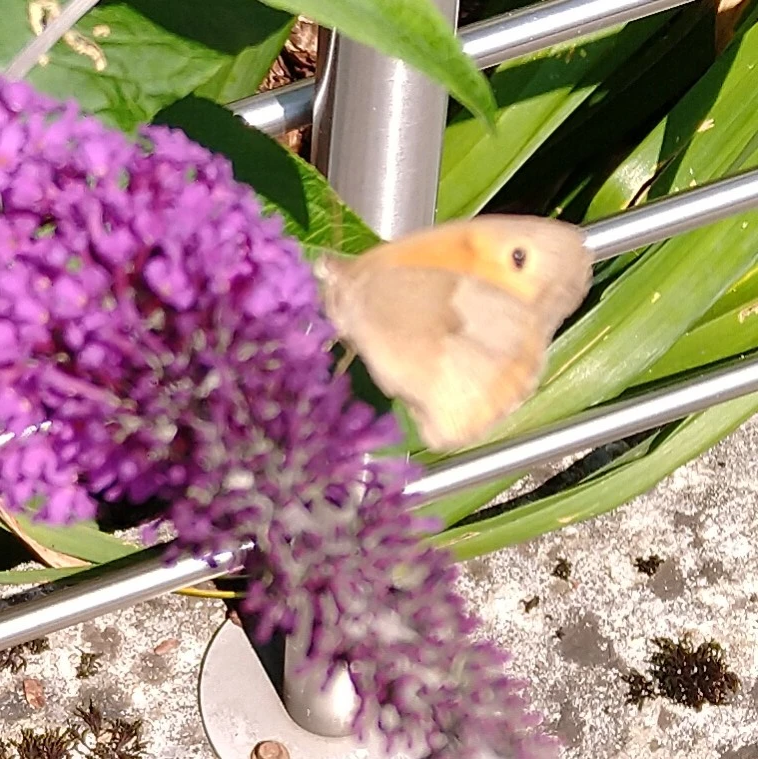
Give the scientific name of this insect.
Maniola jurtina
